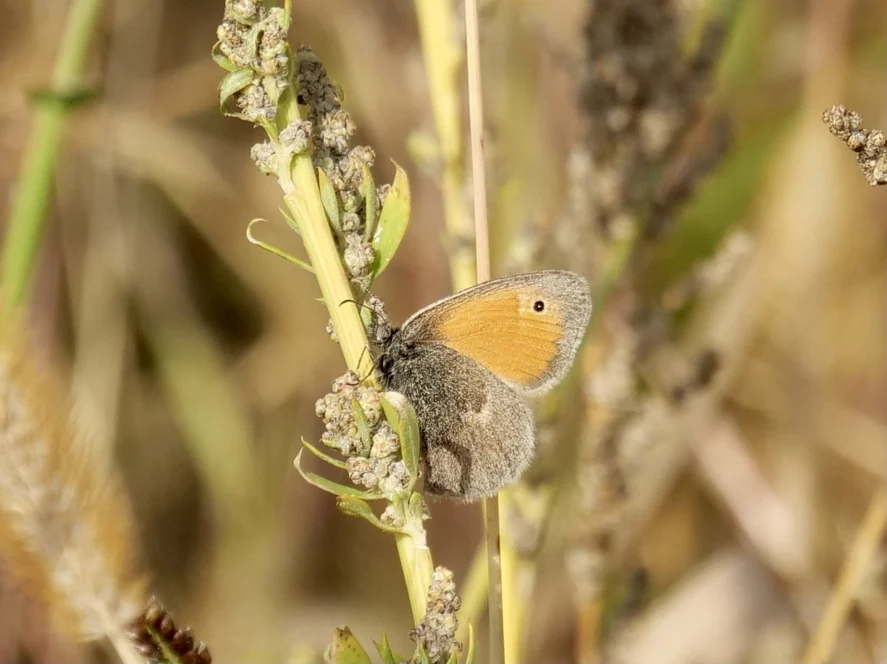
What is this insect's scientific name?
Coenonympha pamphilus
